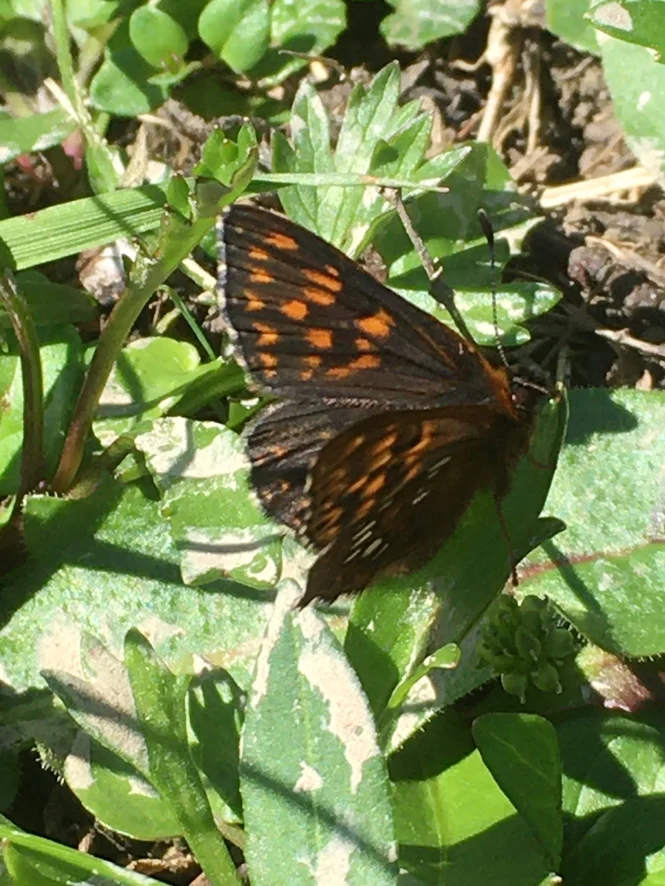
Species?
Hamearis lucina
